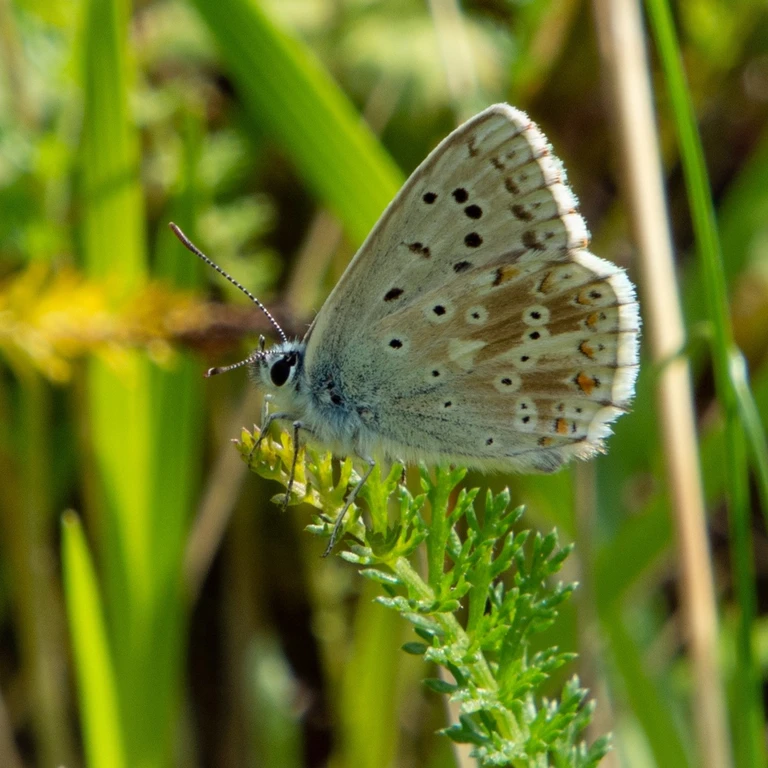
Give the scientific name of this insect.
Lysandra coridon
